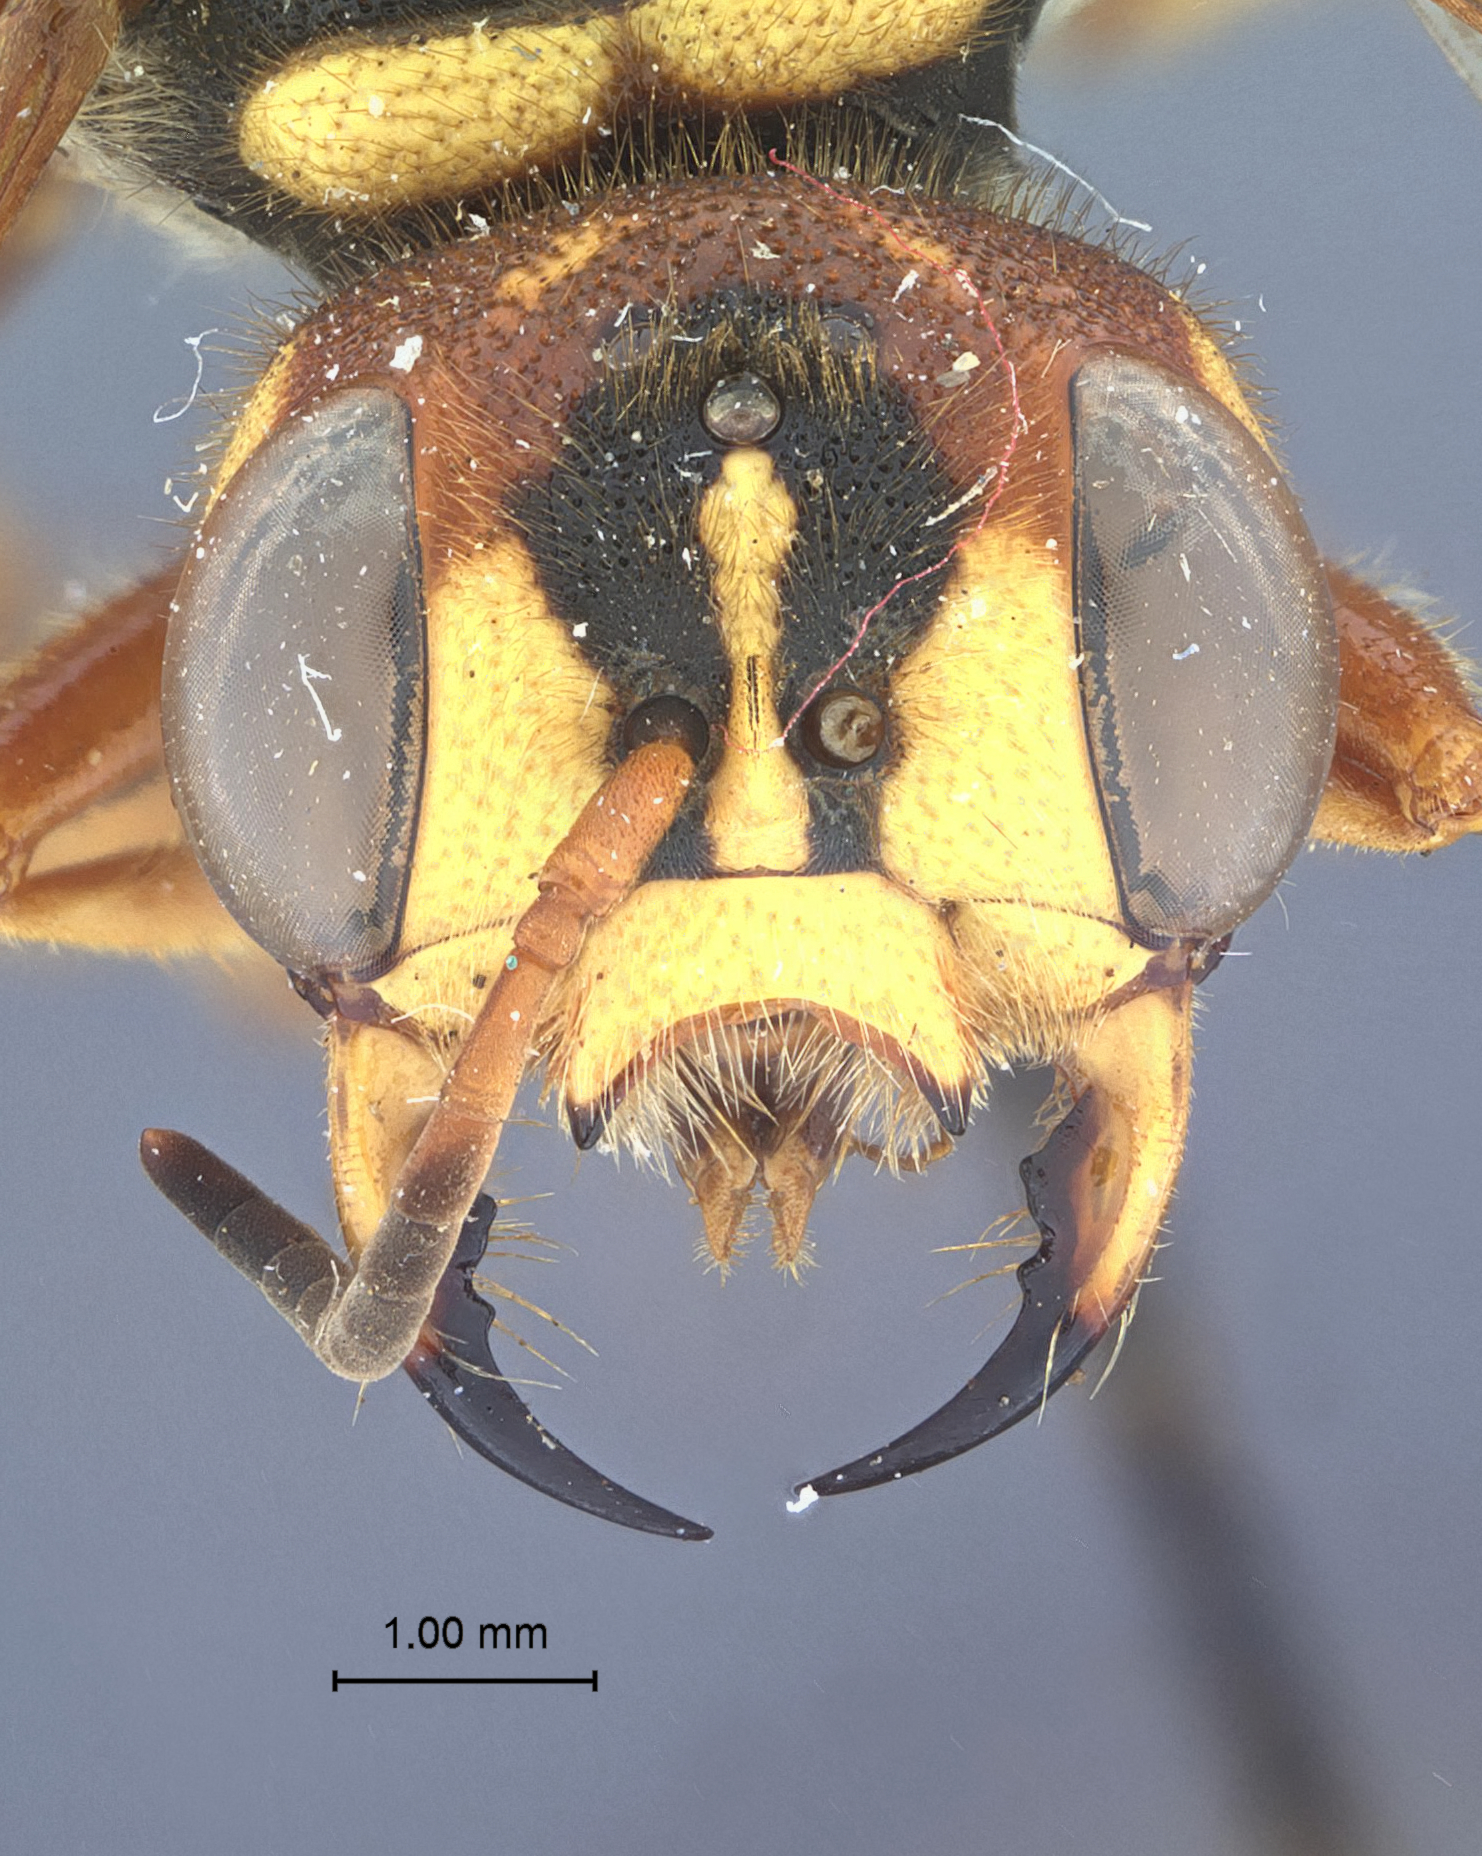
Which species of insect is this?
Cerceris bradleyi
